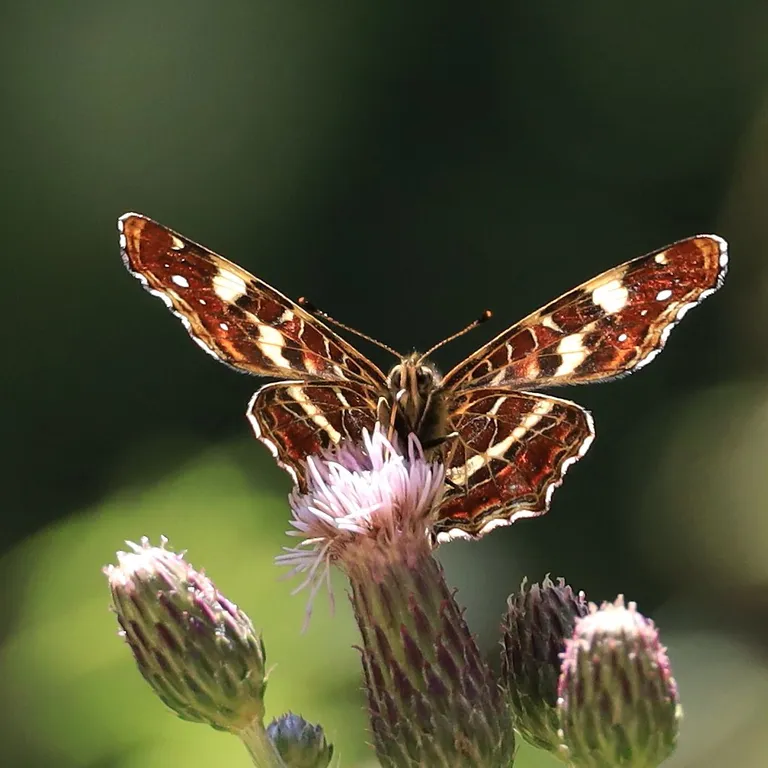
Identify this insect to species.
Araschnia levana
